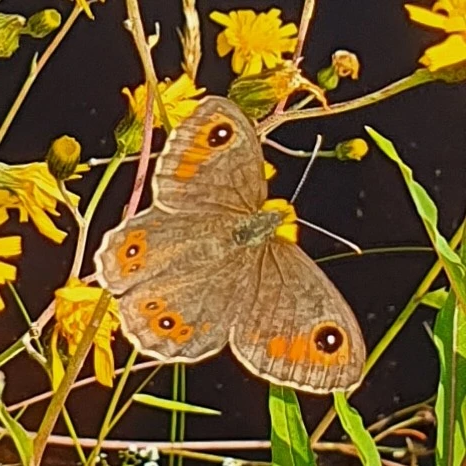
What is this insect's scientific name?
Lasiommata maera (also Pararge maera)
